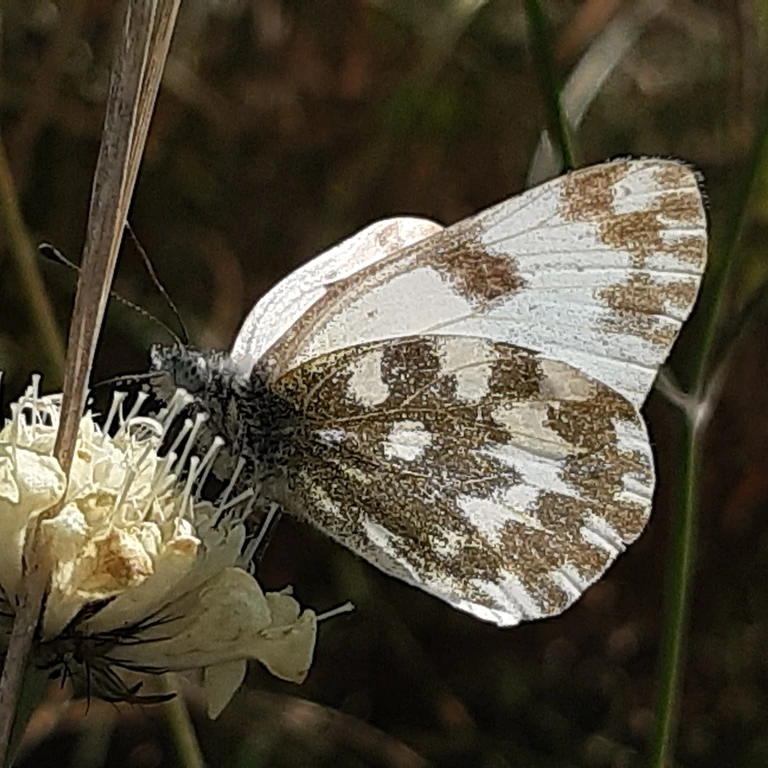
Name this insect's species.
Pontia edusa
